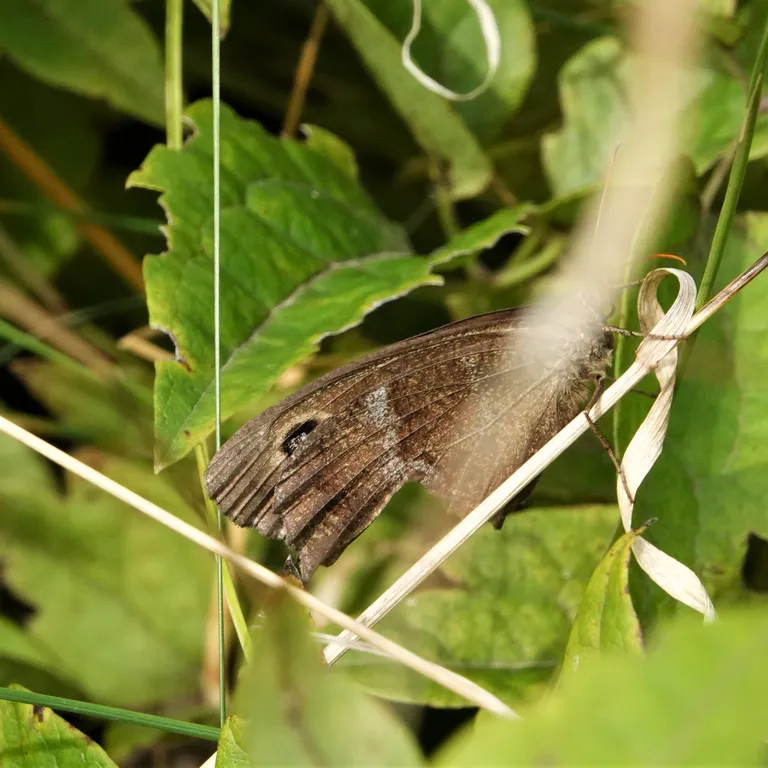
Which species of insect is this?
Minois dryas
